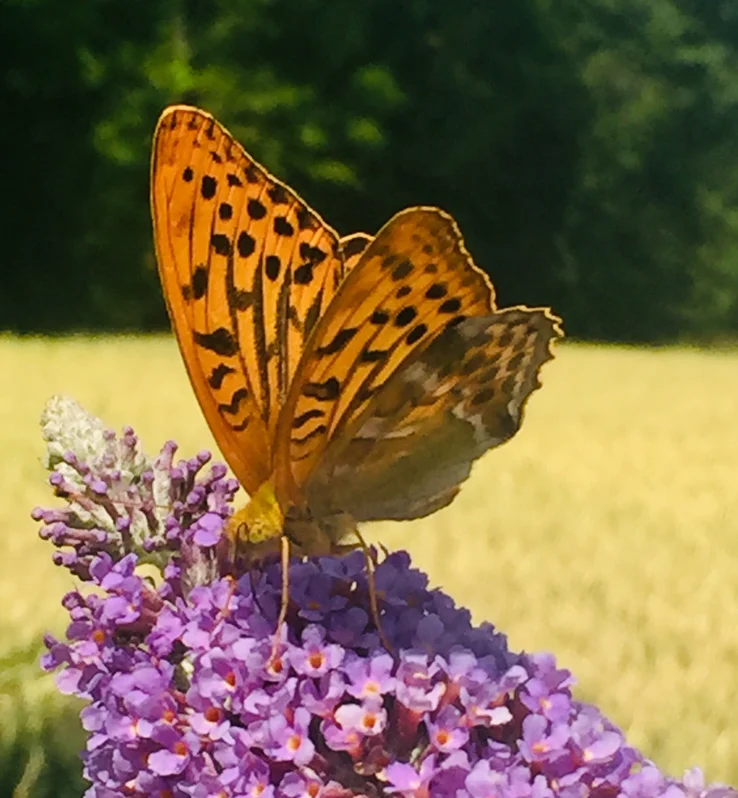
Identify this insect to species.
Argynnis paphia
